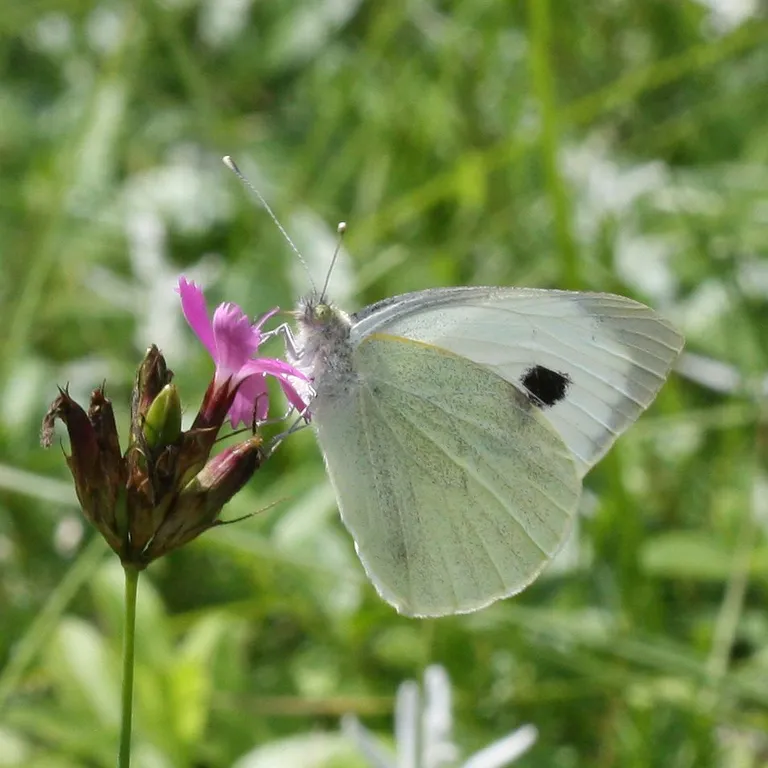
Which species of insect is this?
Pieris brassicae
